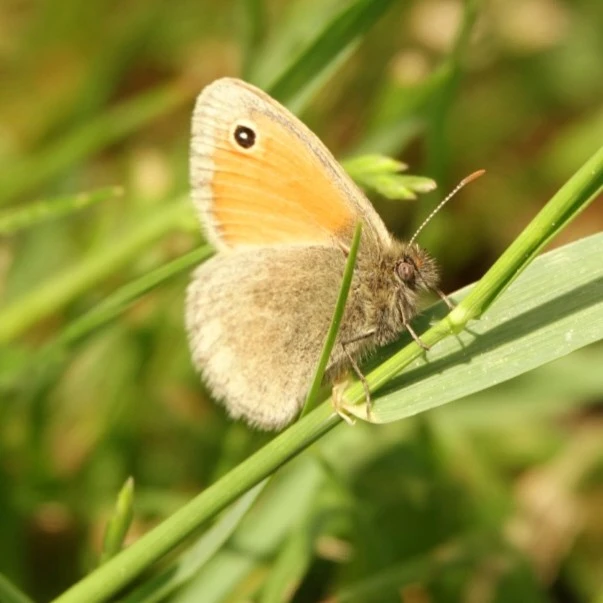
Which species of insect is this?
Coenonympha pamphilus
